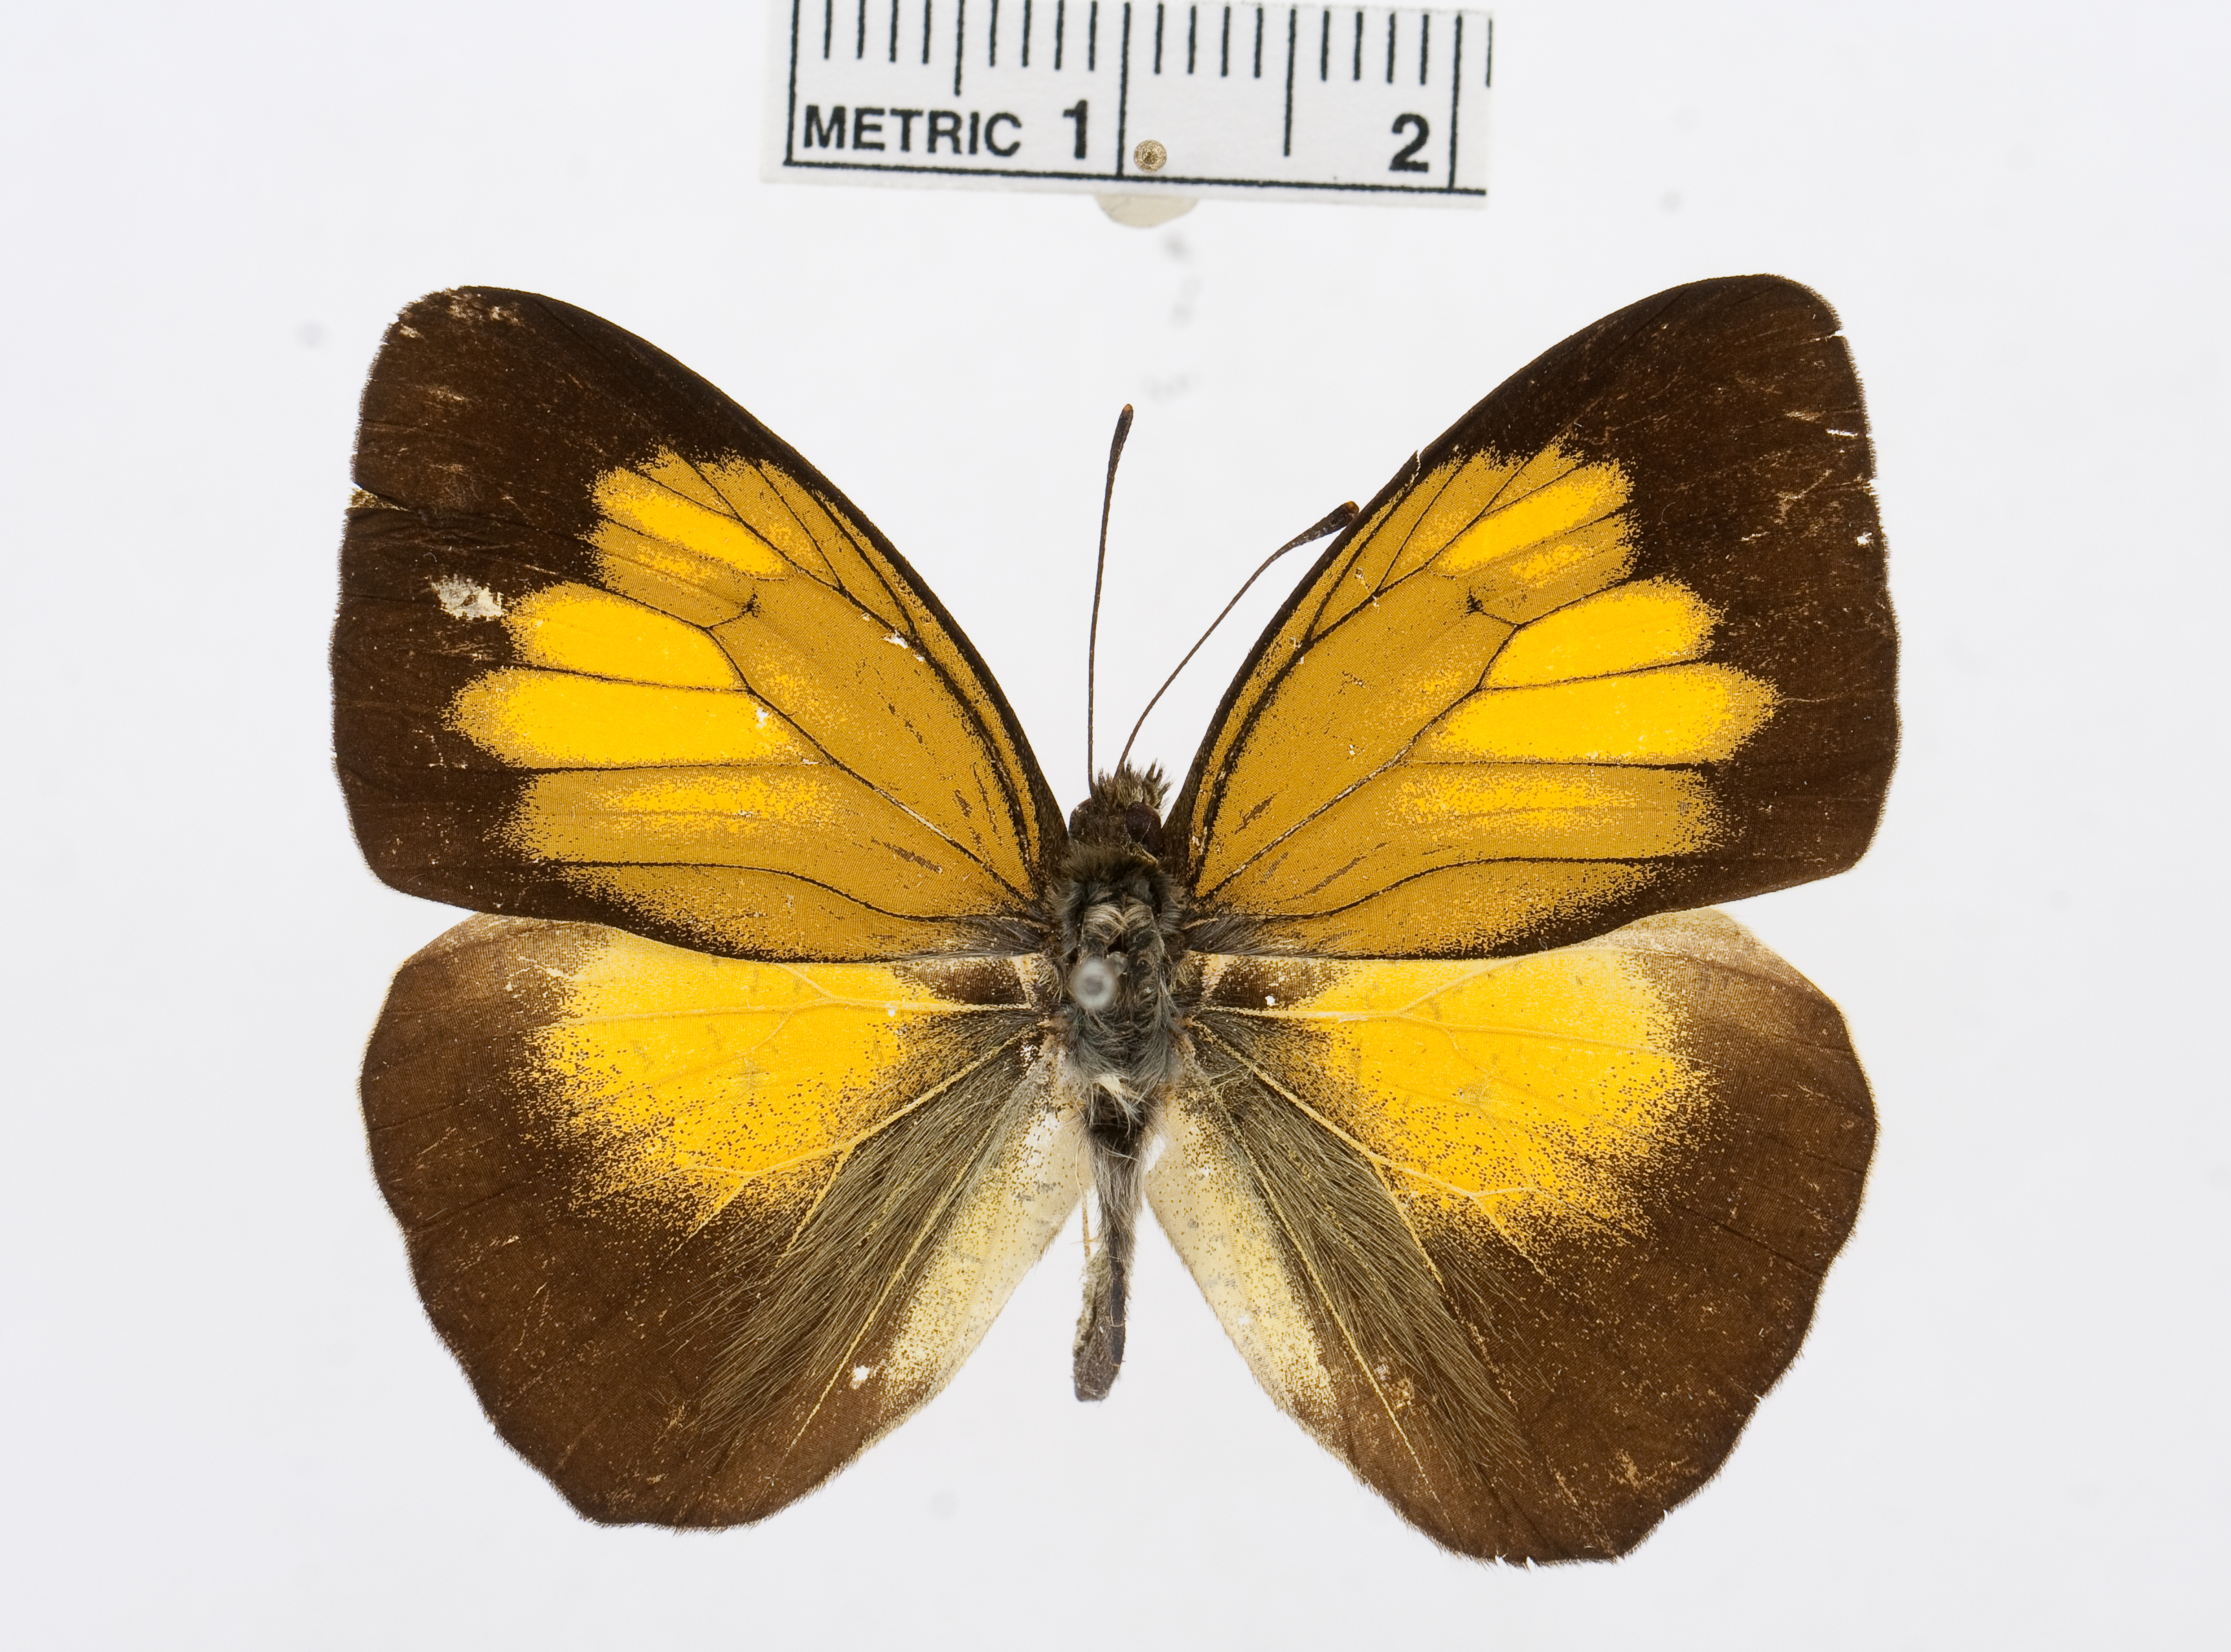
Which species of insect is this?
Ixias flavipennis
